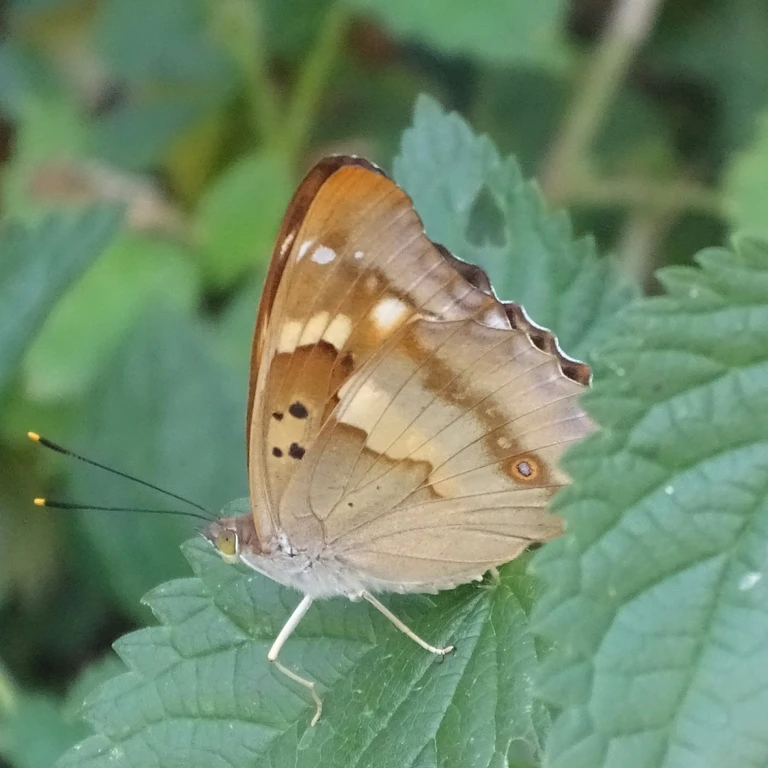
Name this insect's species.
Apatura ilia
